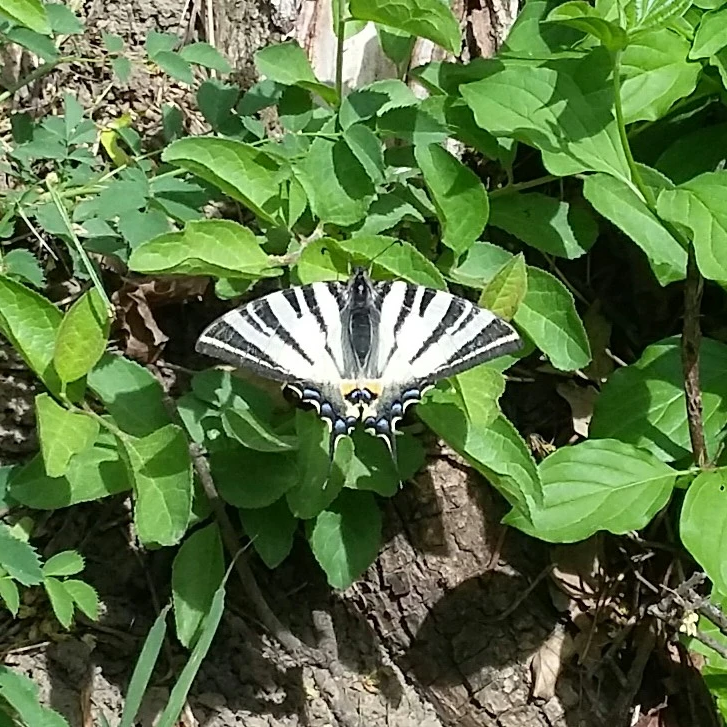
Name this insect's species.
Iphiclides podalirius
